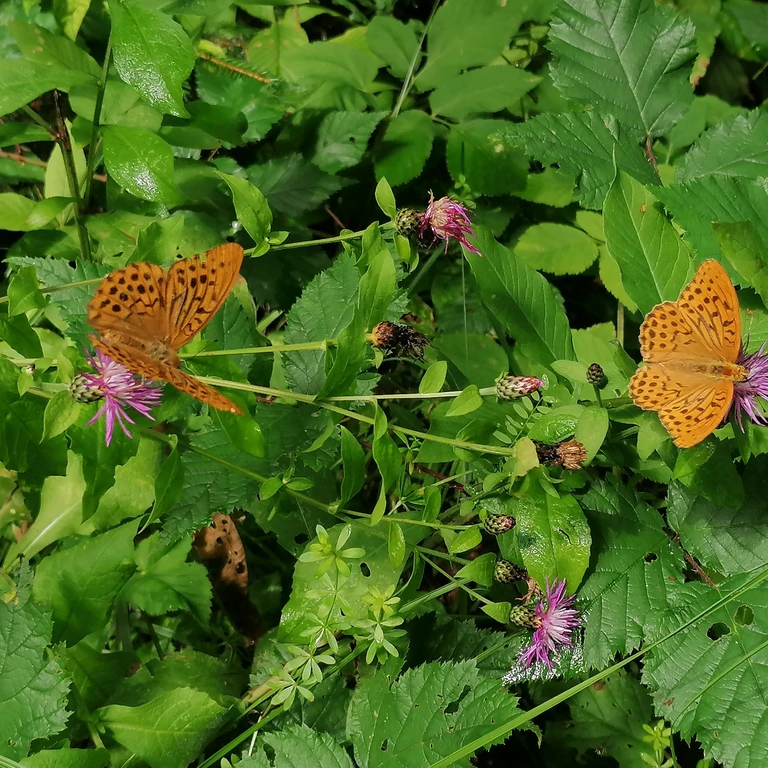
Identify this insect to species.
Argynnis paphia
